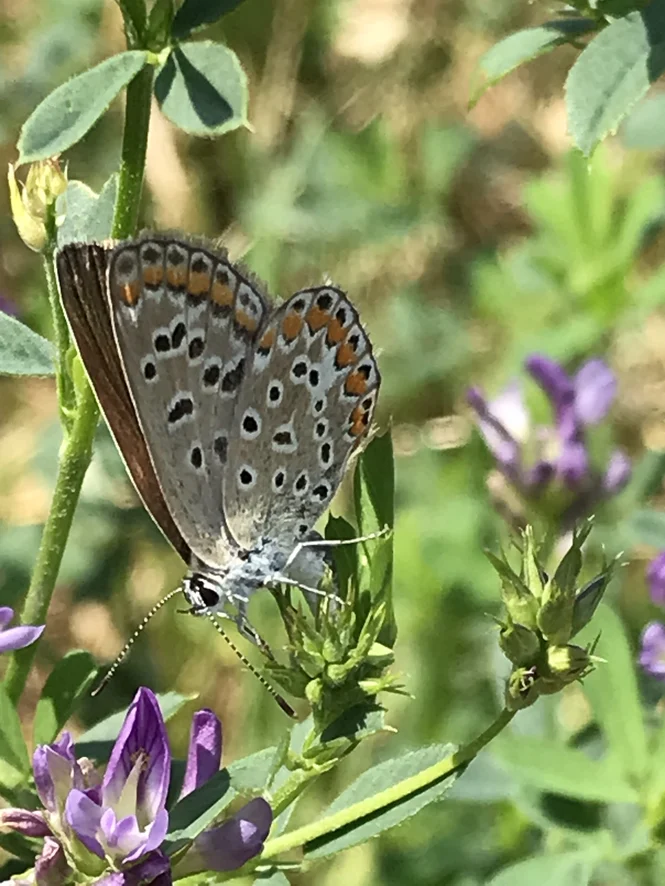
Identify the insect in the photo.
Polyommatus icarus
